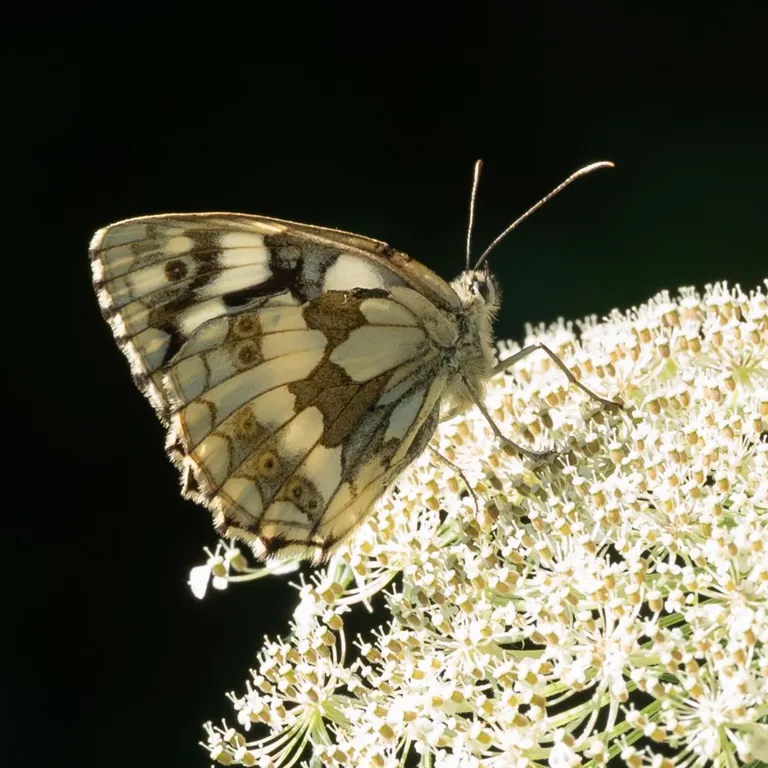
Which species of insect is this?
Melanargia galathea
